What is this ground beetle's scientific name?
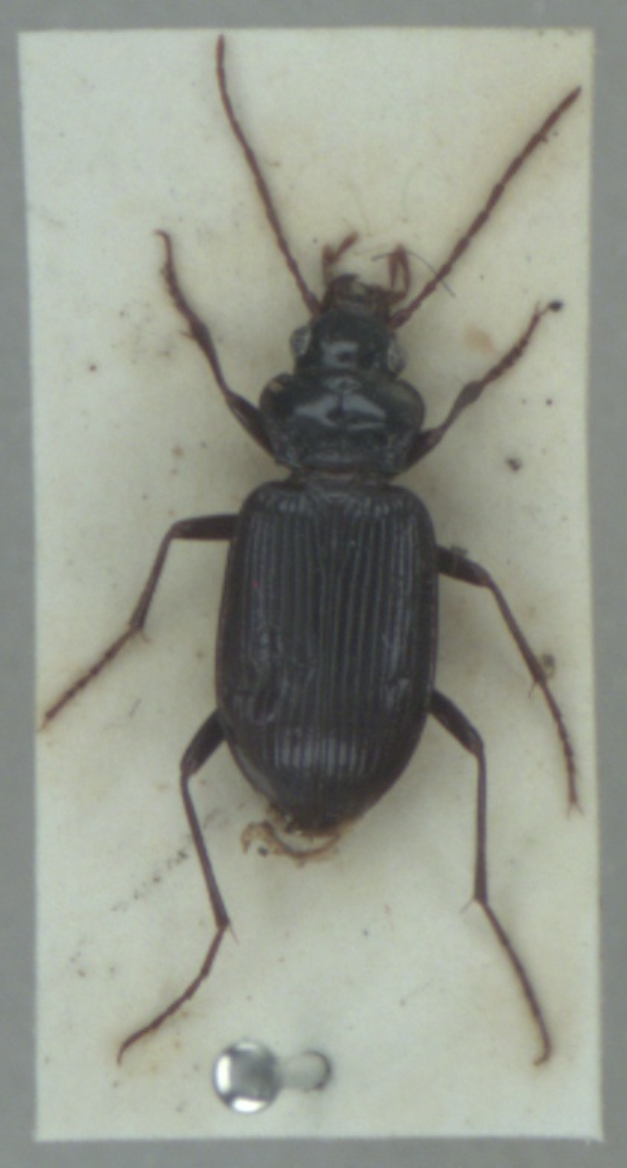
Nebria brevicollis
